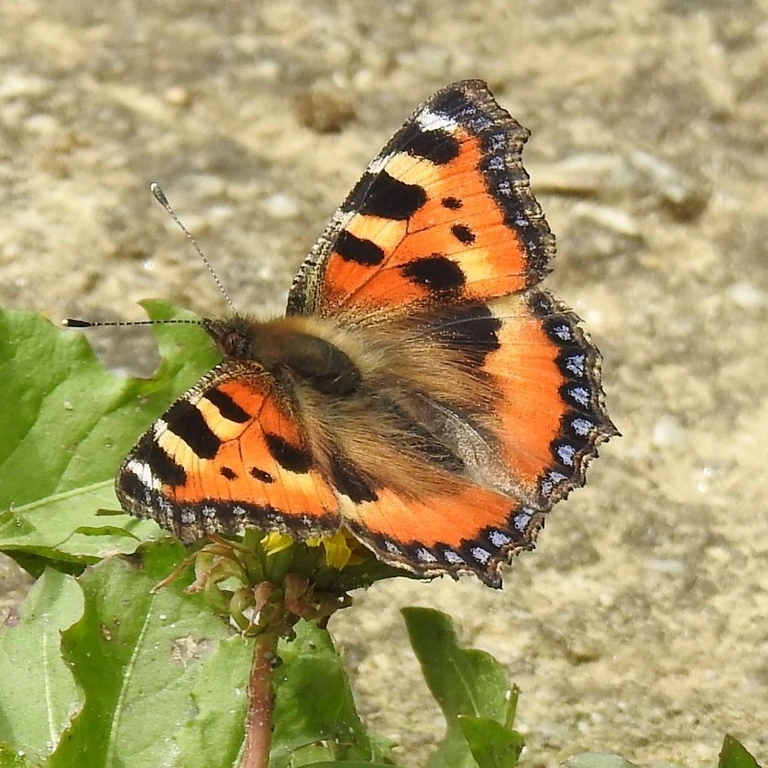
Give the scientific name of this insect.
Aglais urticae
